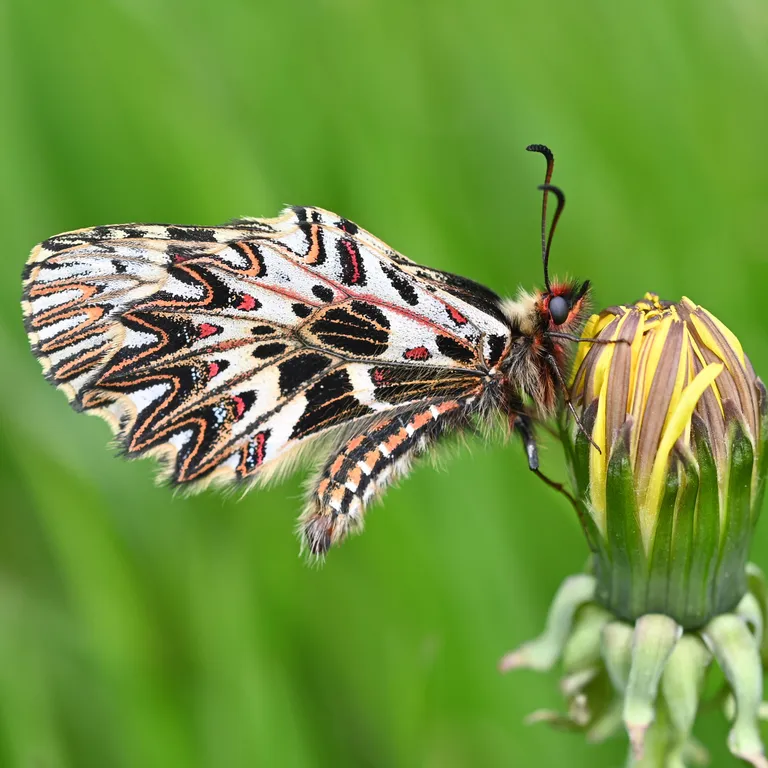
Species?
Zerynthia polyxena
